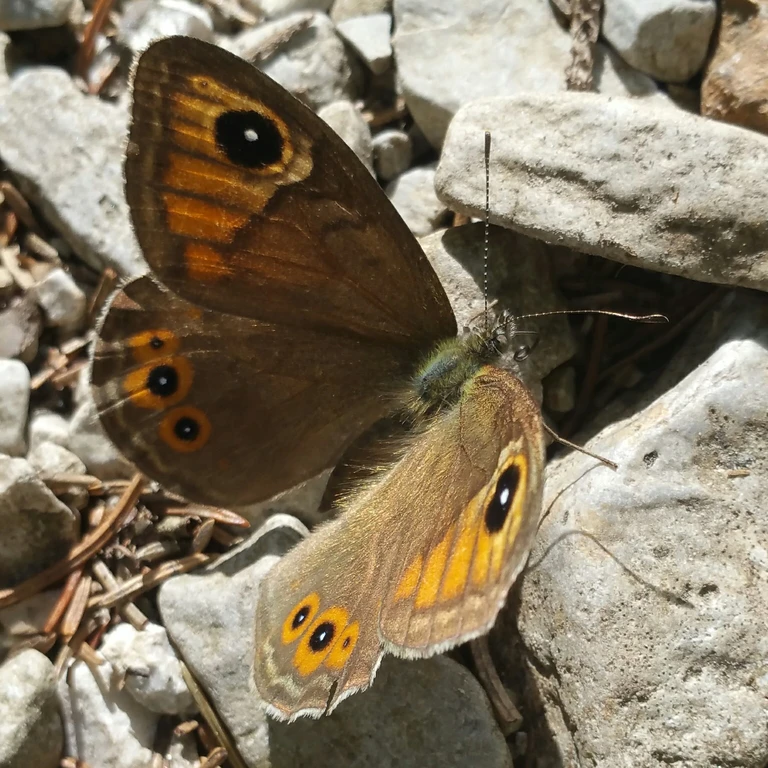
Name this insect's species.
Lasiommata maera (also Pararge maera)
